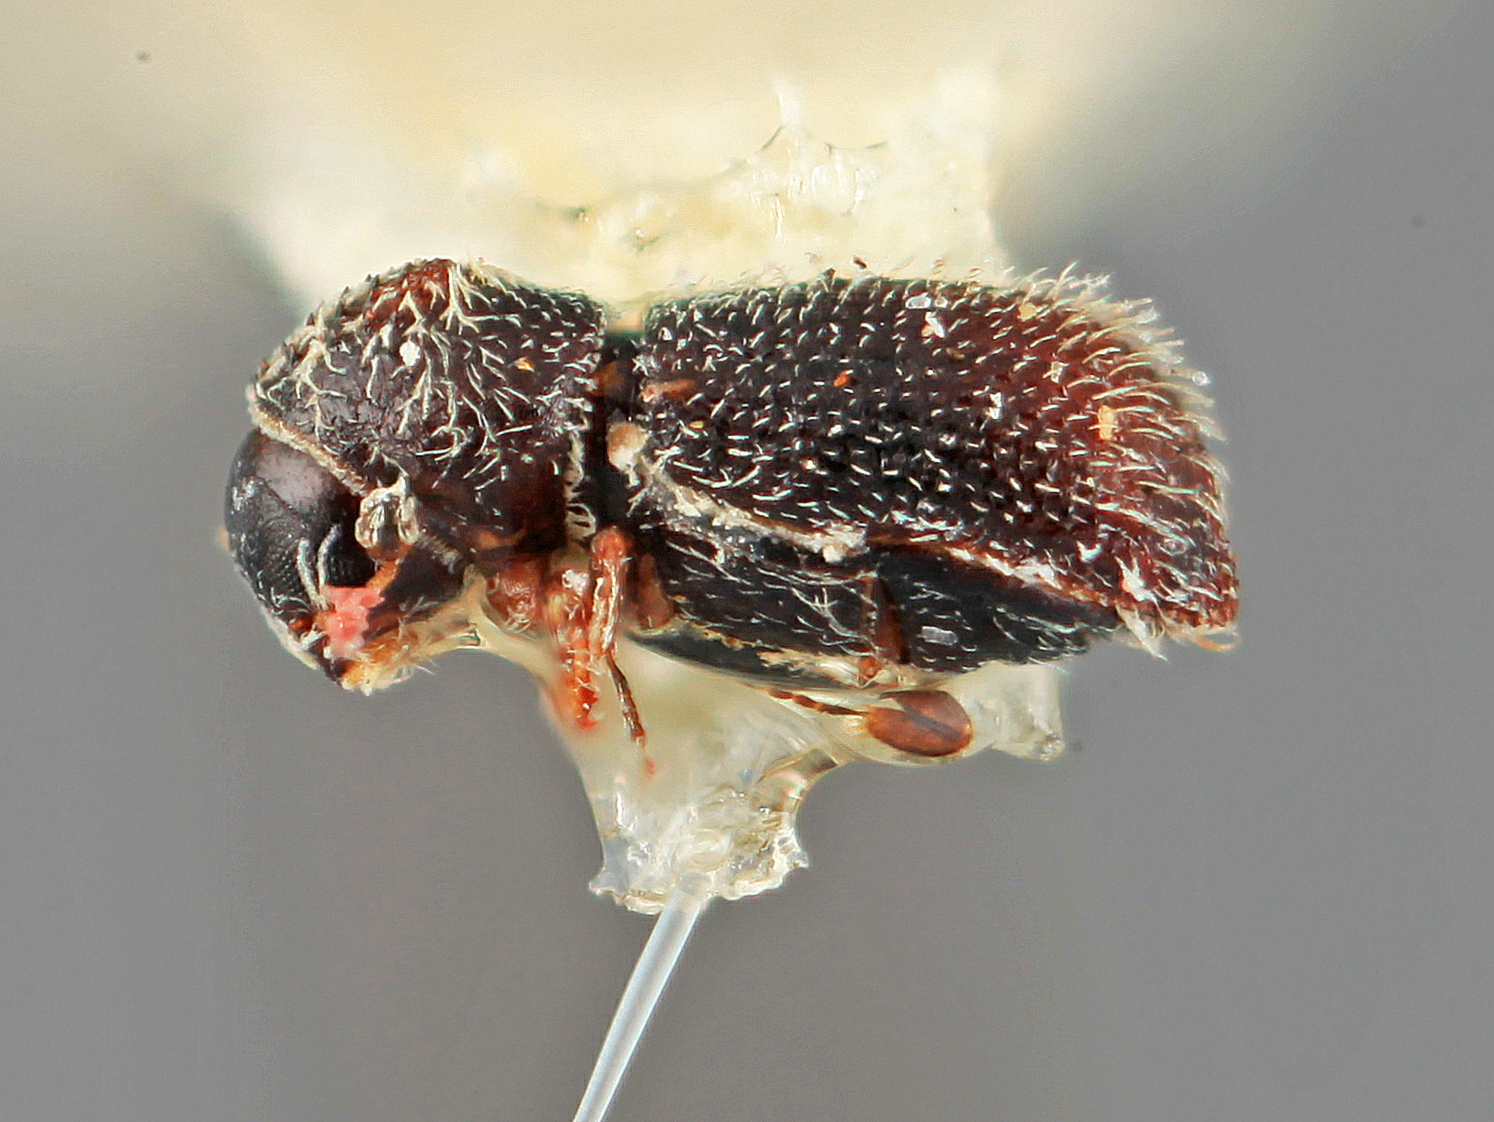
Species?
Phloeocleptus atkinsoni
